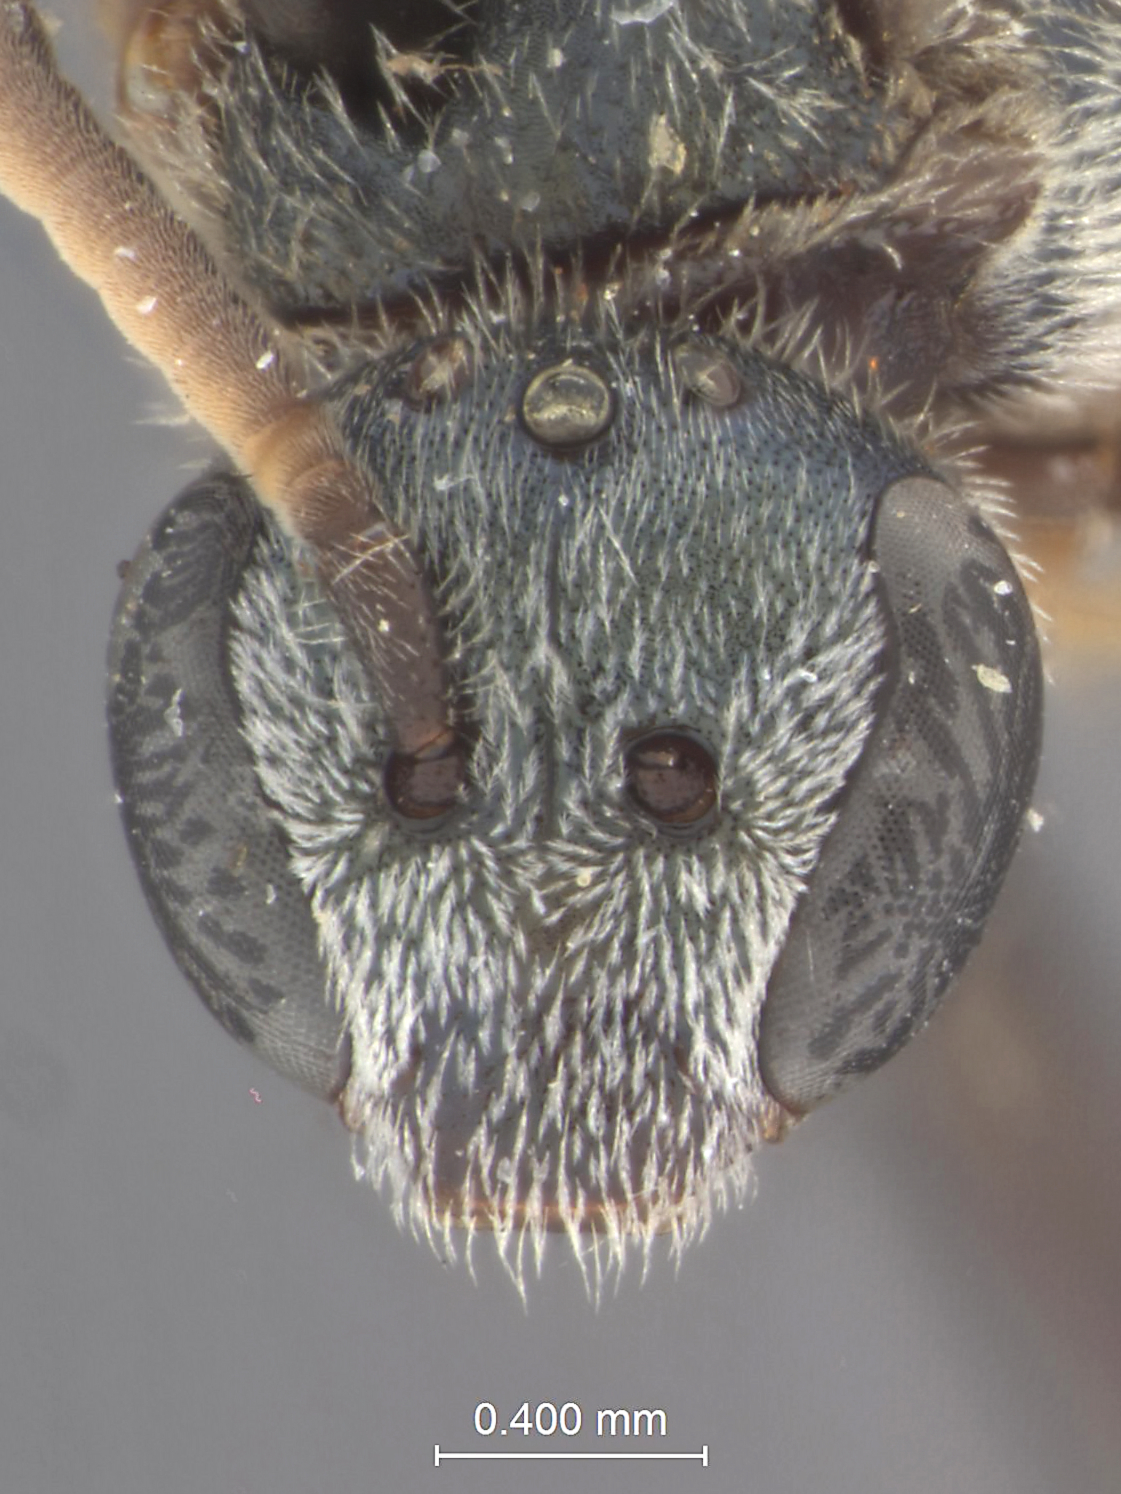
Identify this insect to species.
Halictus apertus
